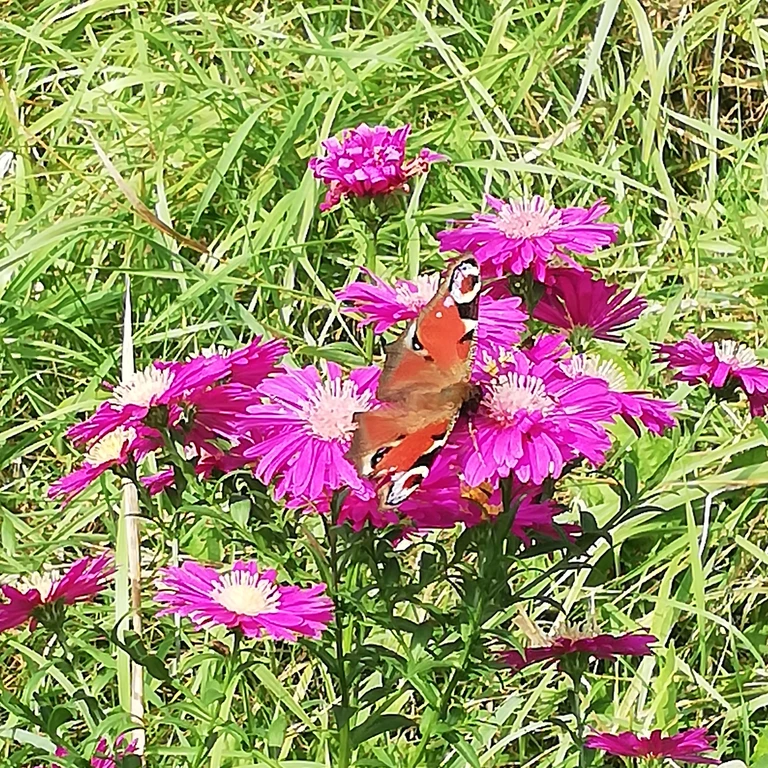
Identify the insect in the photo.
Aglais io
